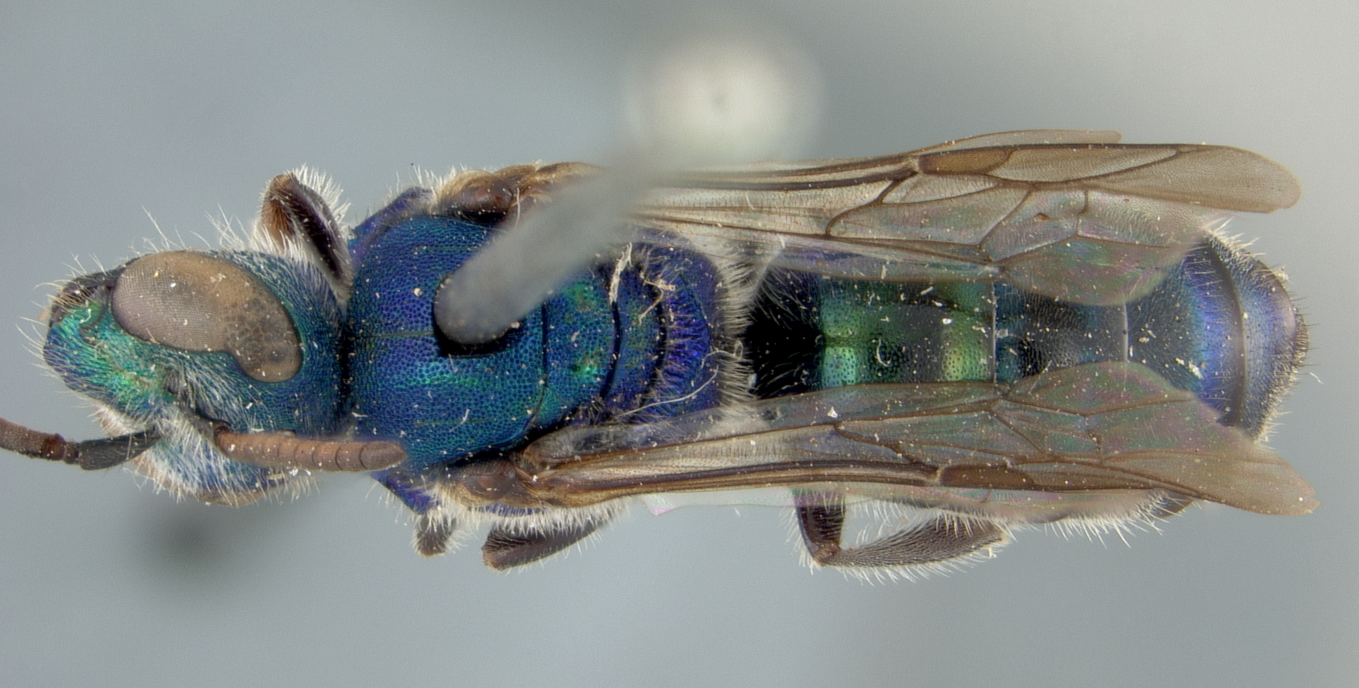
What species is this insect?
Augochlora townsendi
